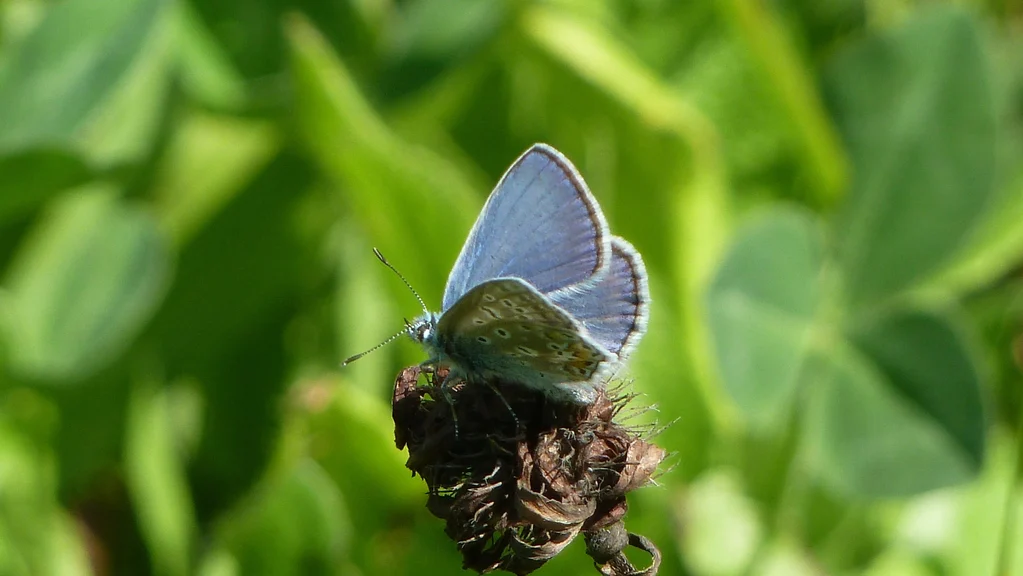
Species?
Polyommatus icarus
